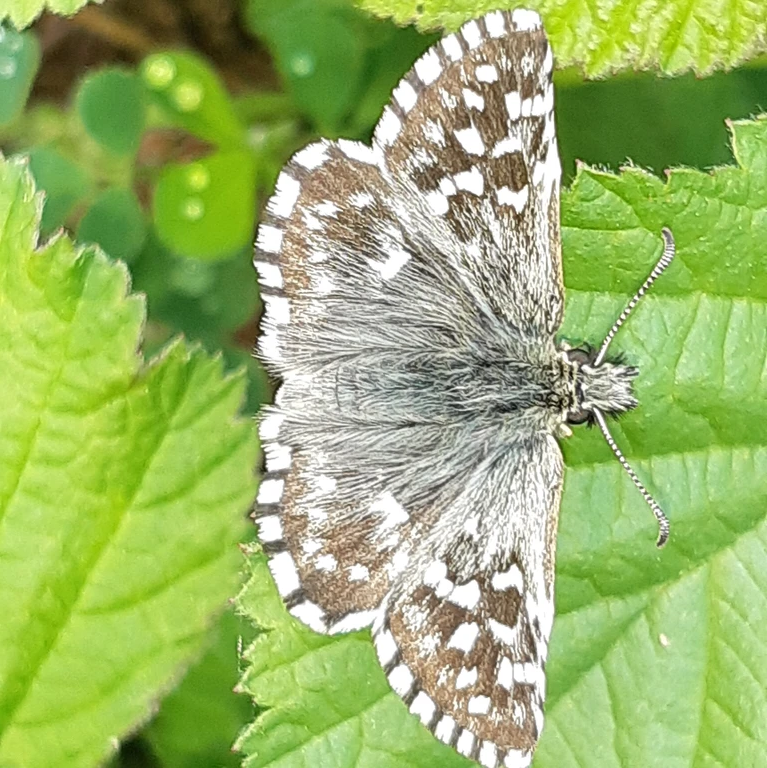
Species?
Pyrgus malvae
